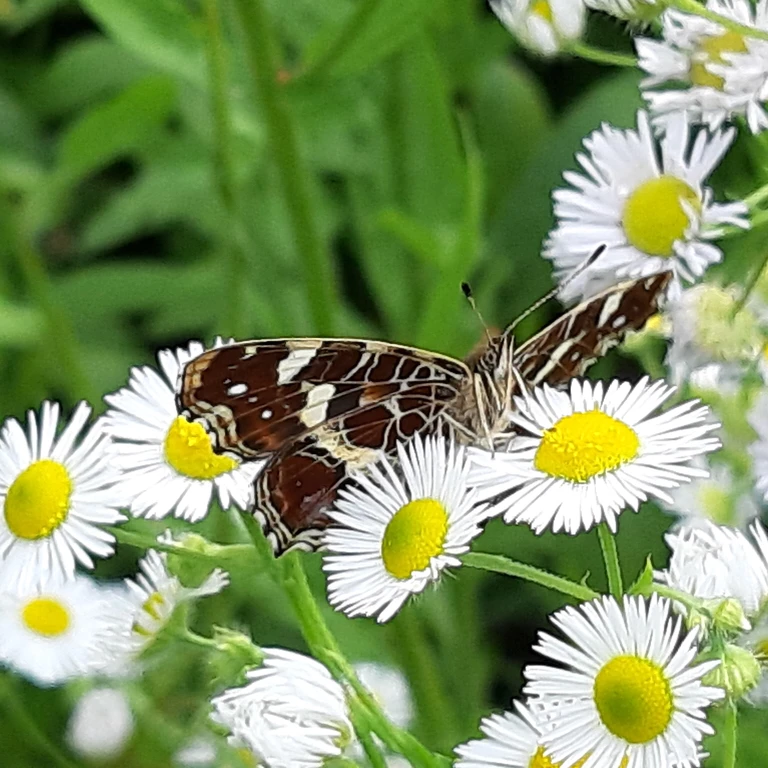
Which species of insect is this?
Araschnia levana
